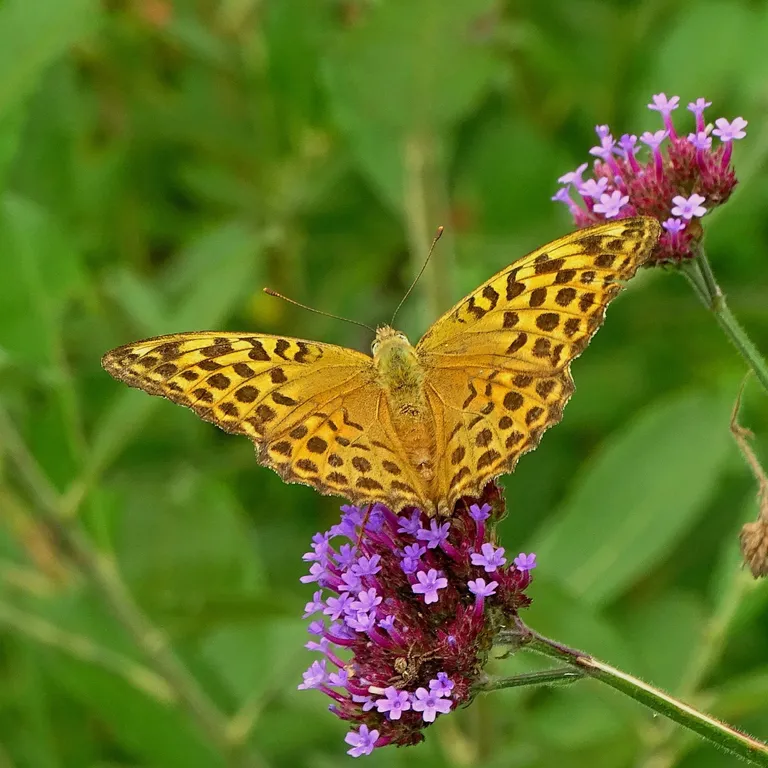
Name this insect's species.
Argynnis paphia
